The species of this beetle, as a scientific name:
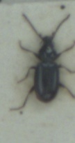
Bembidion minimum
